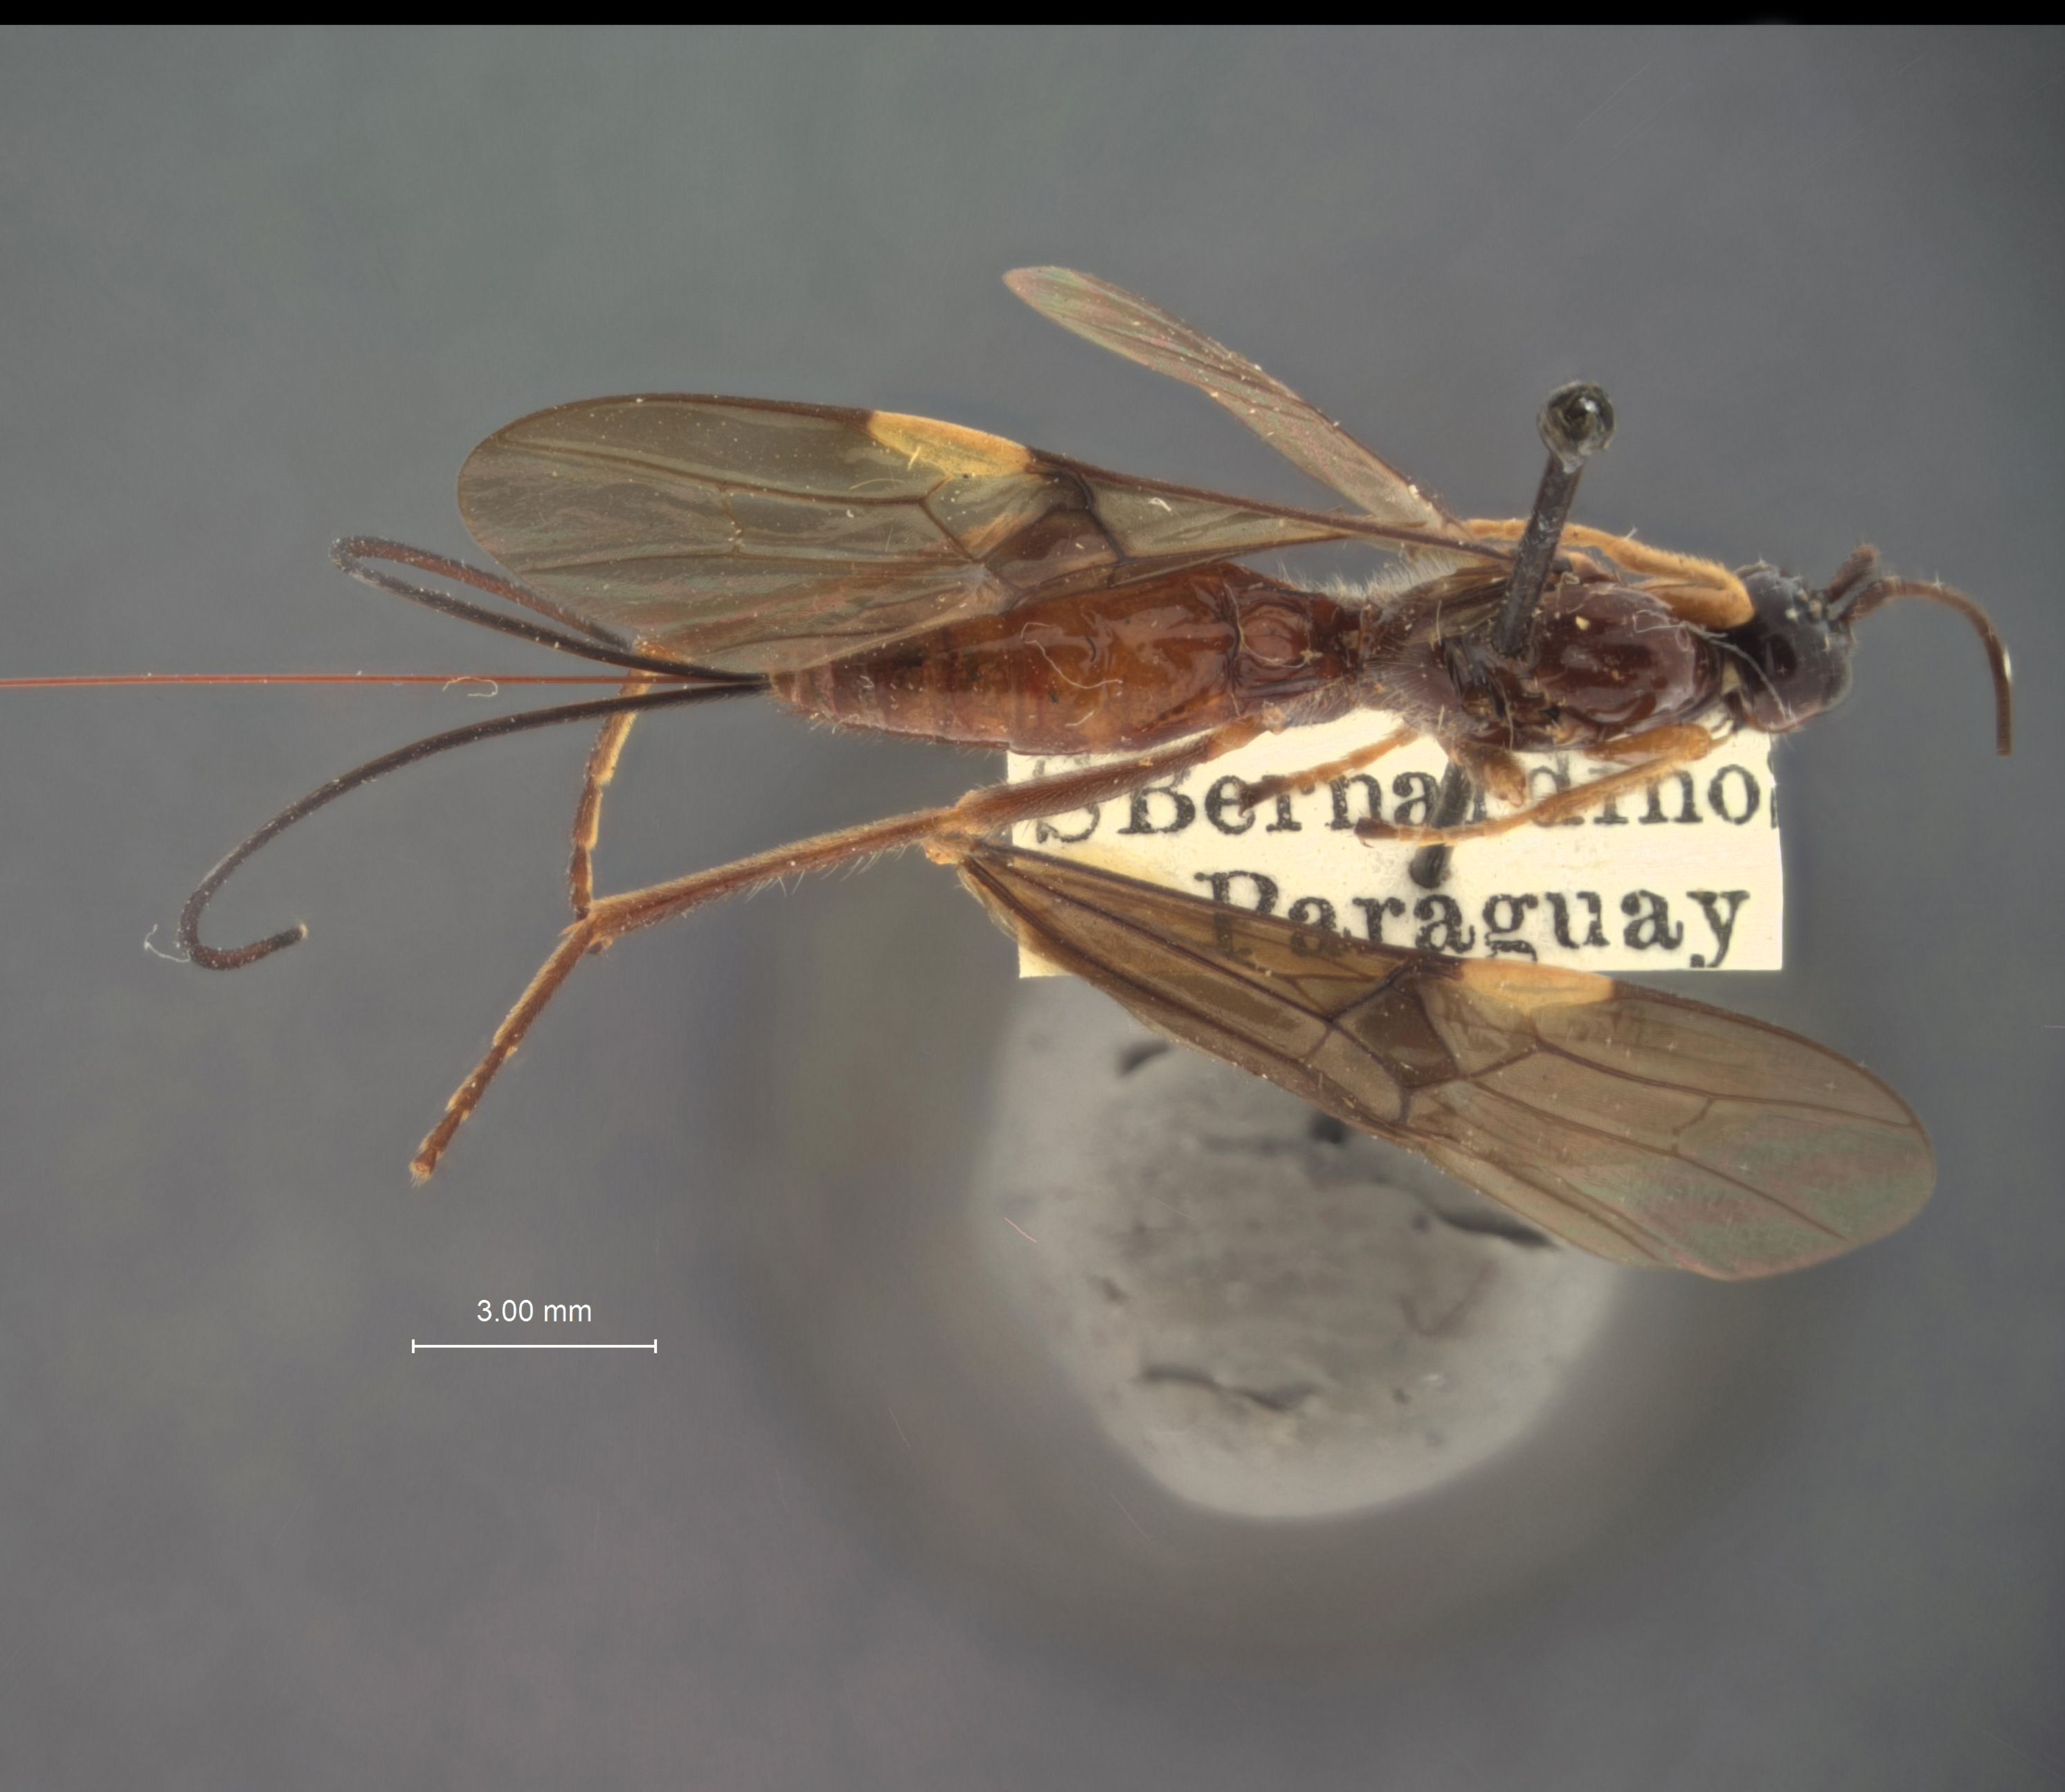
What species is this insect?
Cyanopterus peculiaris
